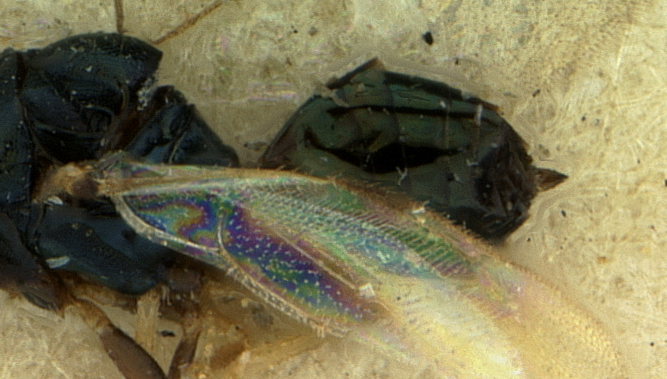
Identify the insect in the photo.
Pachyneuron gifuensis
